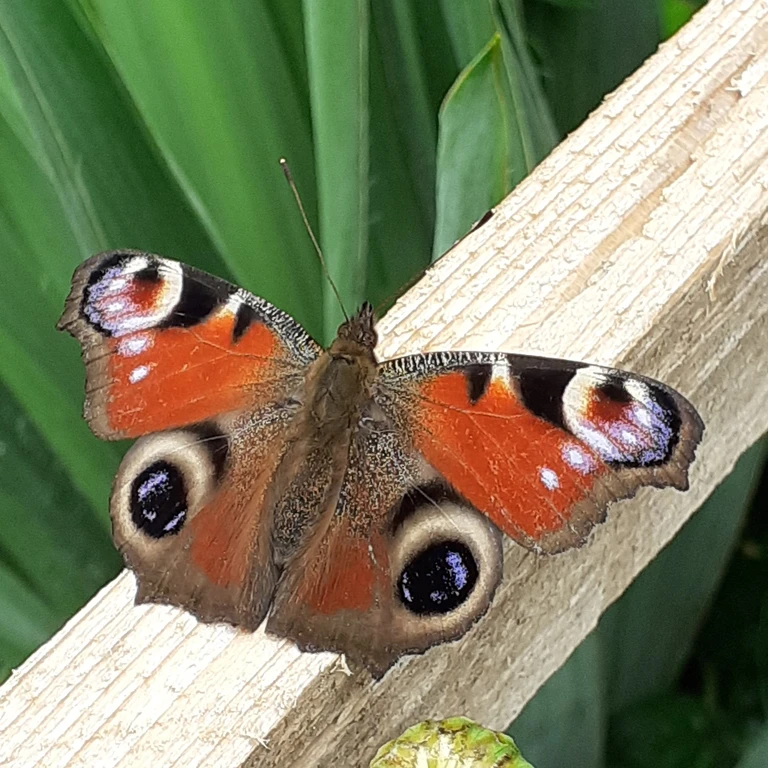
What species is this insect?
Aglais io
